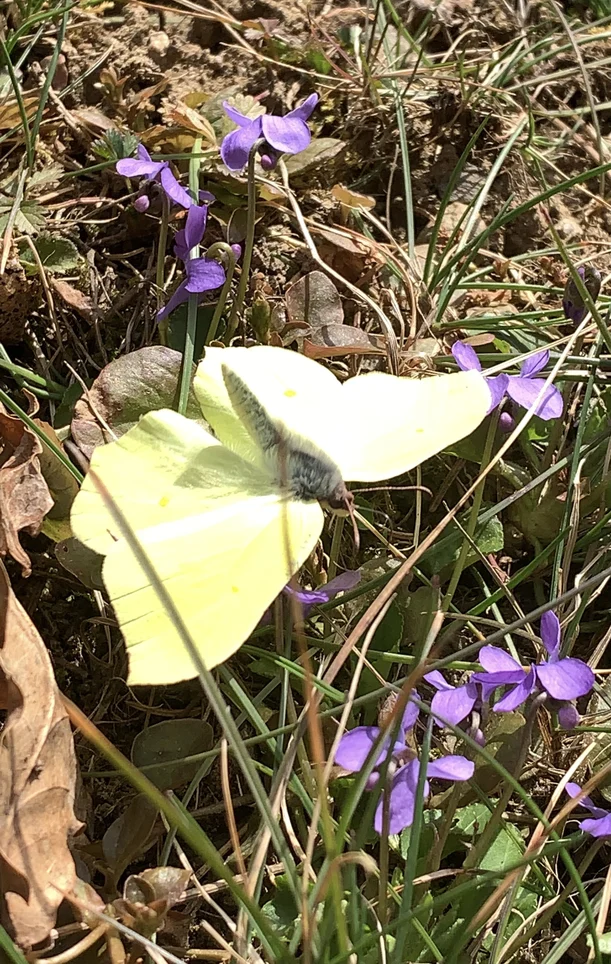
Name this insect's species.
Gonepteryx rhamni
